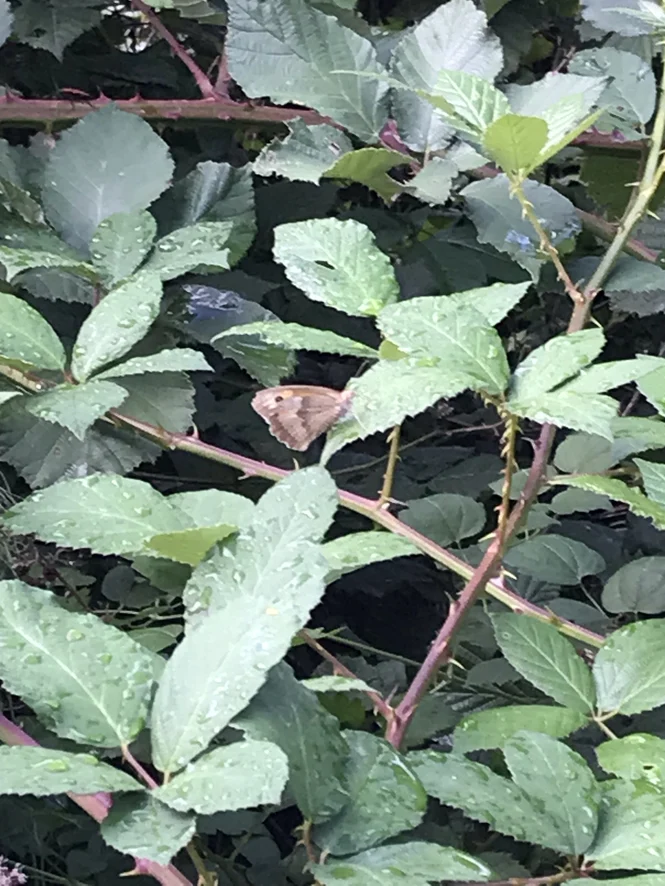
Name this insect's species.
Maniola jurtina
